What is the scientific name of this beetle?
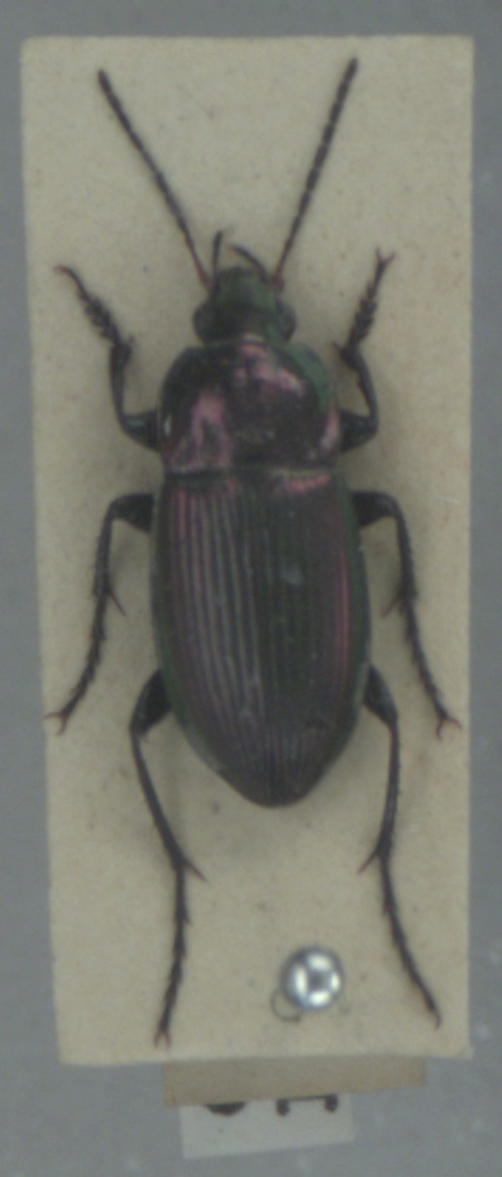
Poecilus versicolor
